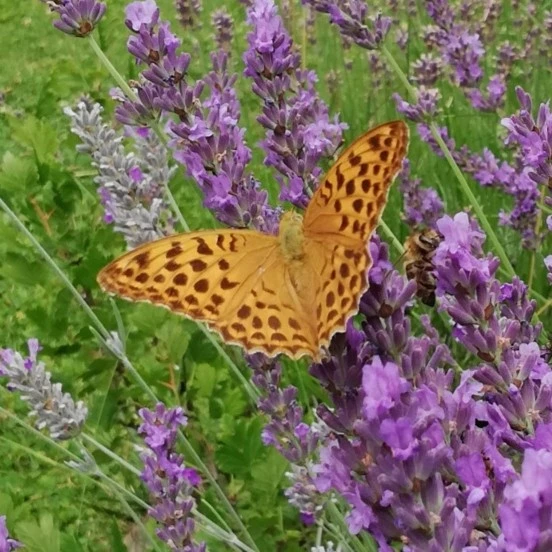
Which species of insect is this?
Argynnis paphia
